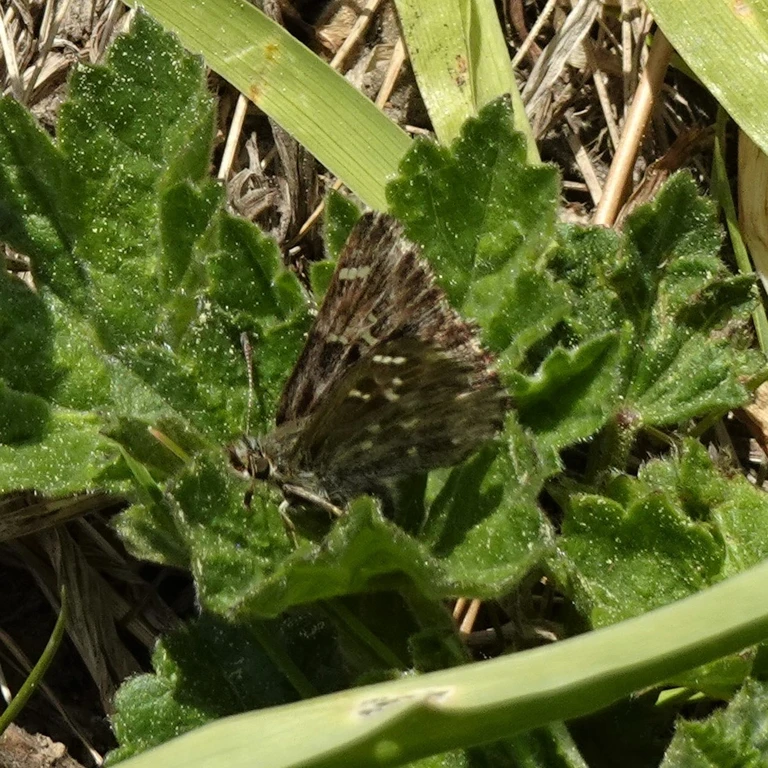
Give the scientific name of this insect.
Carcharodus alceae
